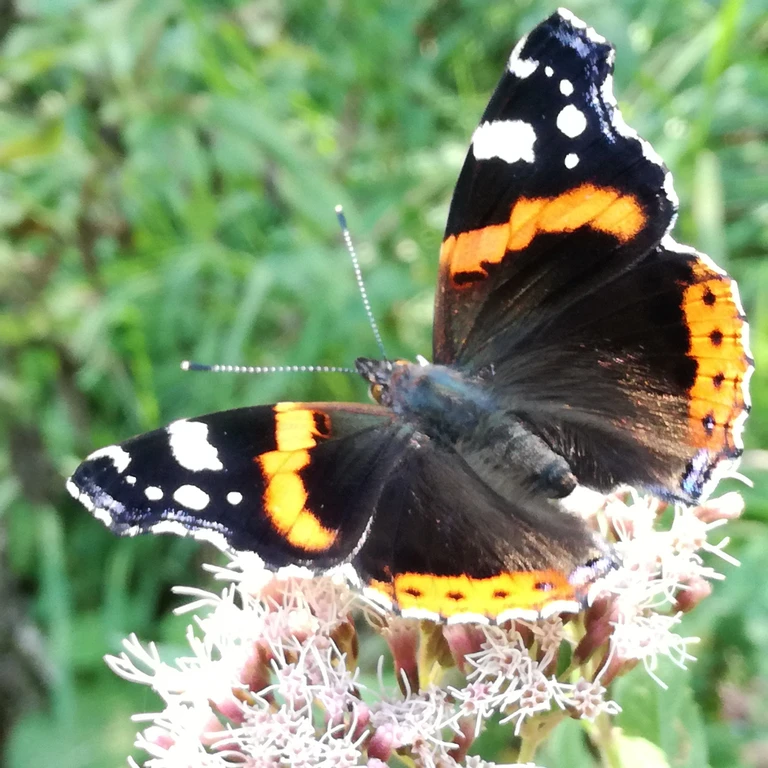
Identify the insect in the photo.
Vanessa atalanta
